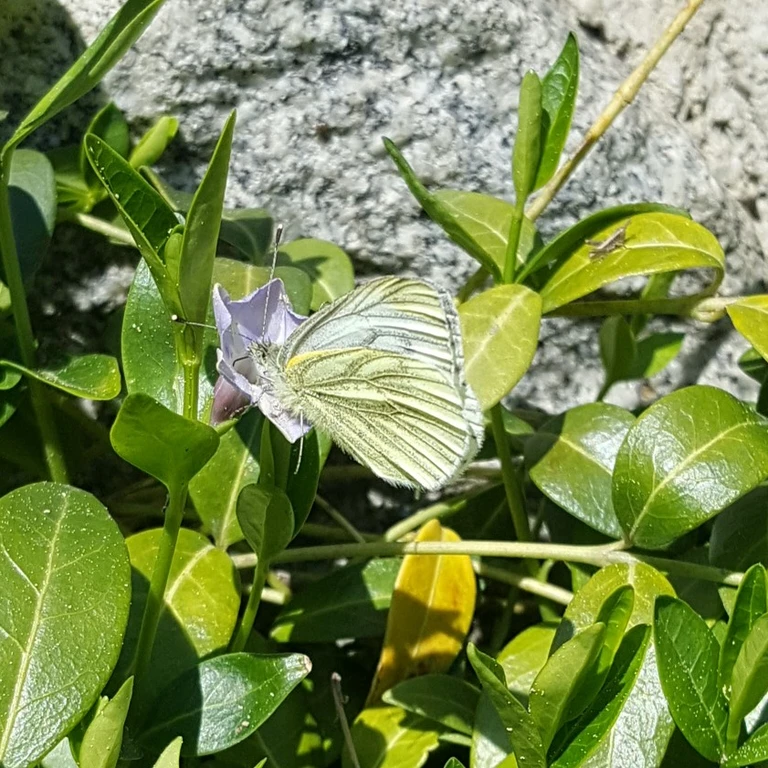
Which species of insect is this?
Pieris napi
